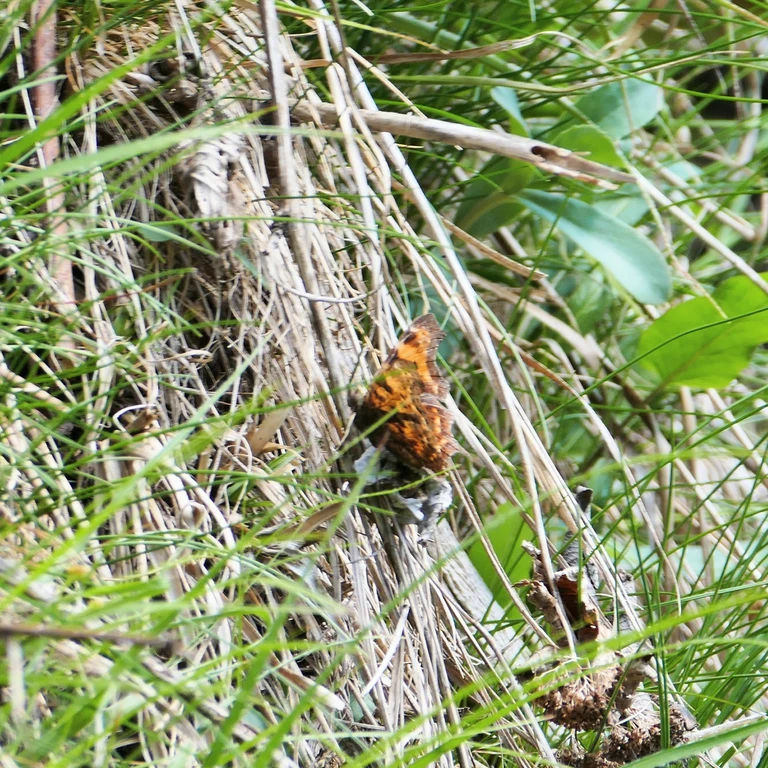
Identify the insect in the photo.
Polygonia c-album
